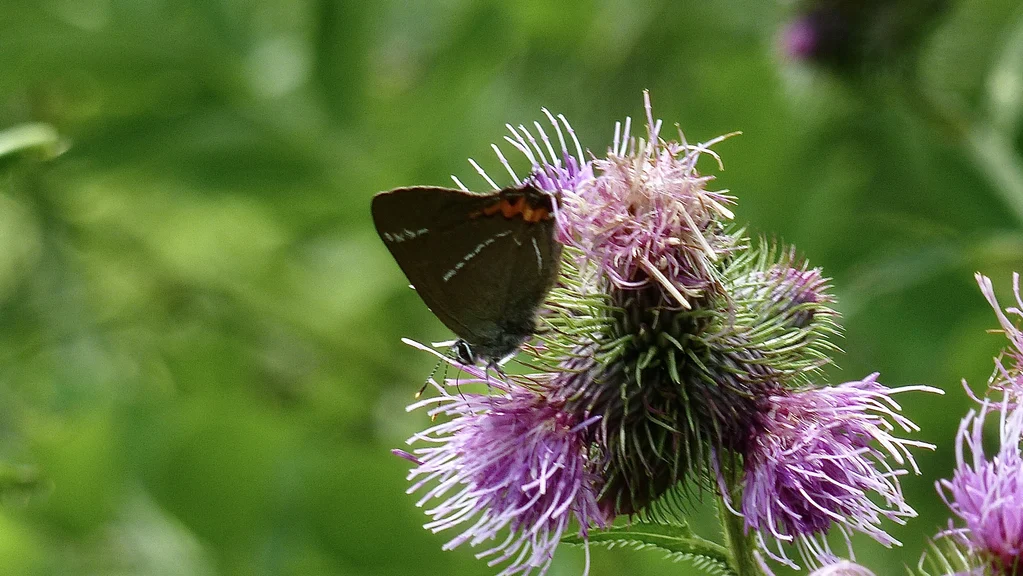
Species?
Satyrium w-album
